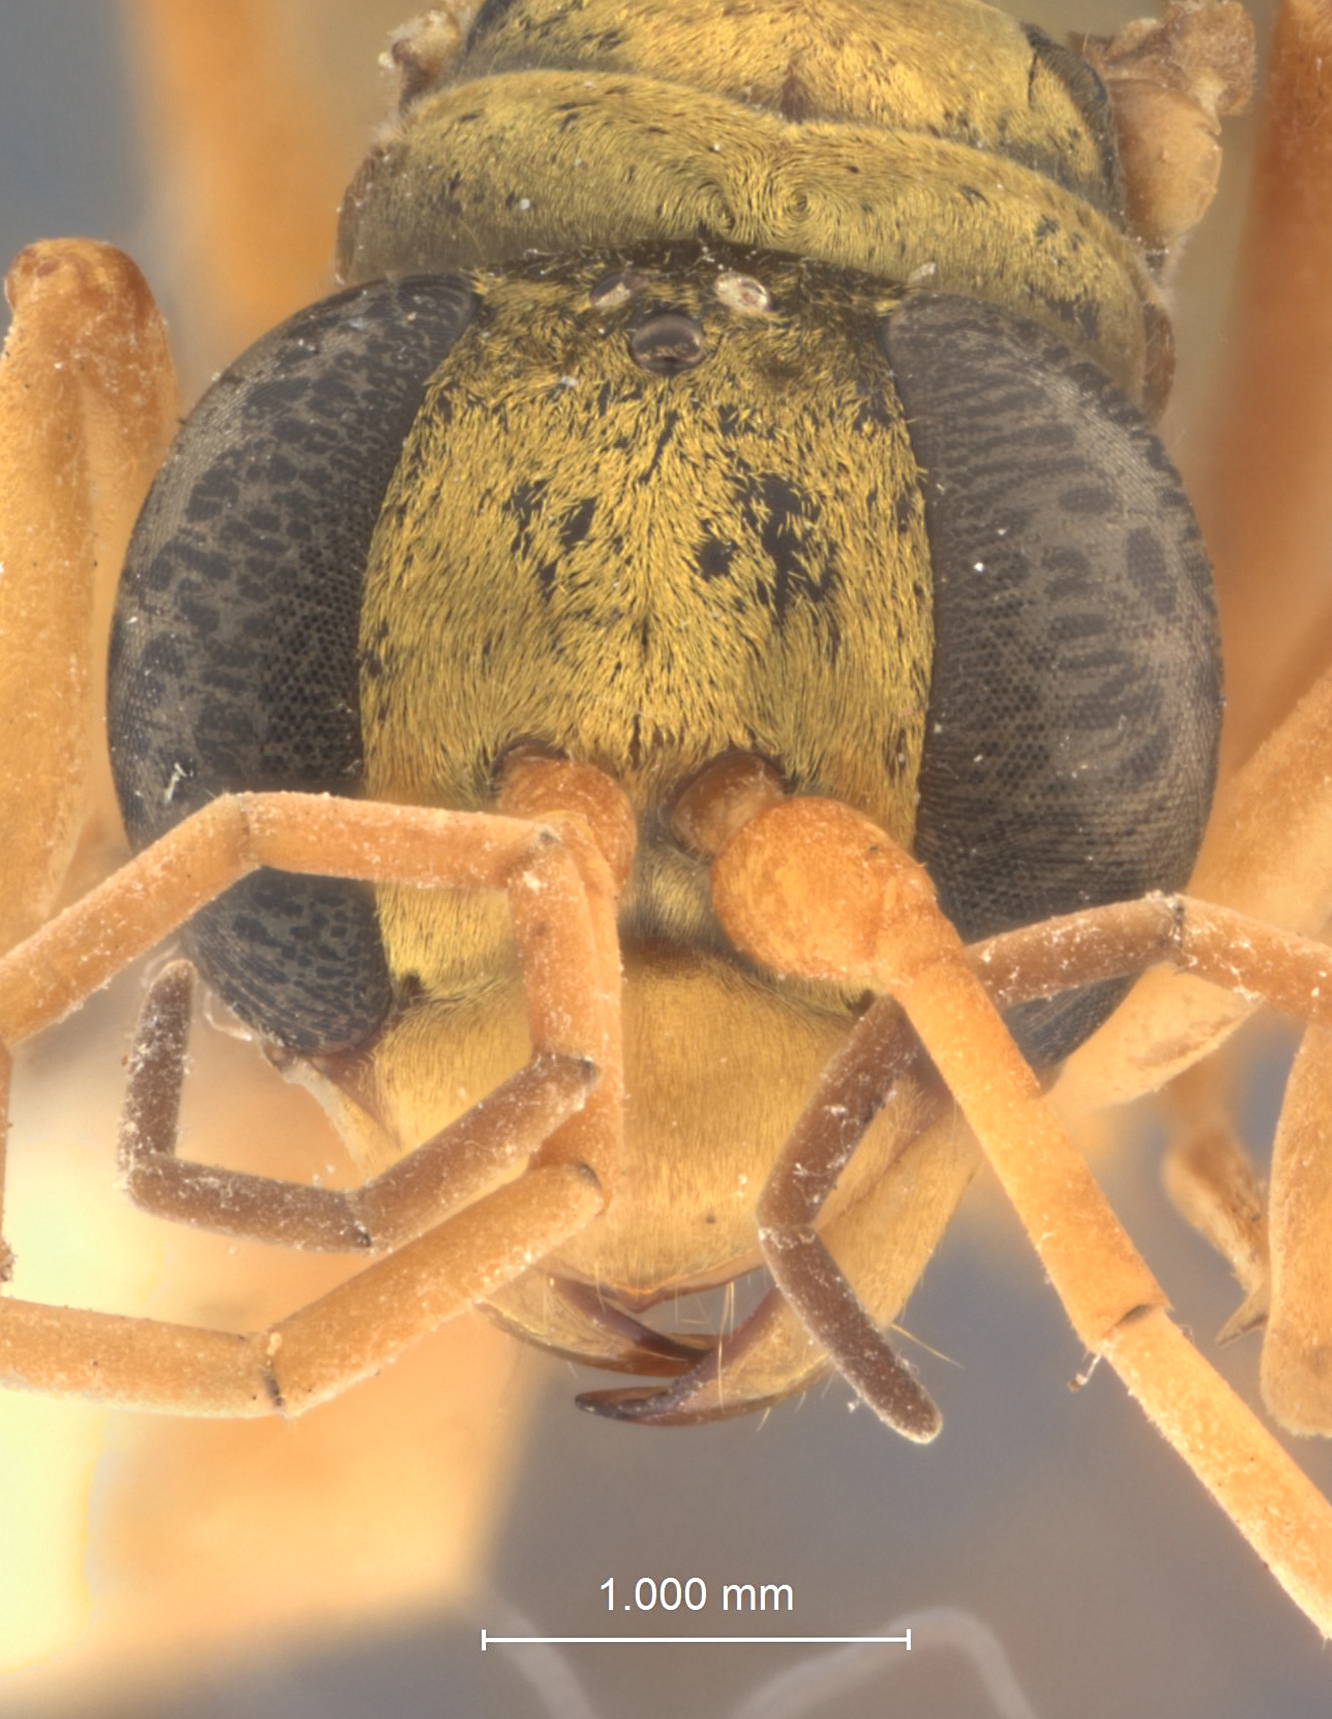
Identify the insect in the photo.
Phanagenia chrysosoma
